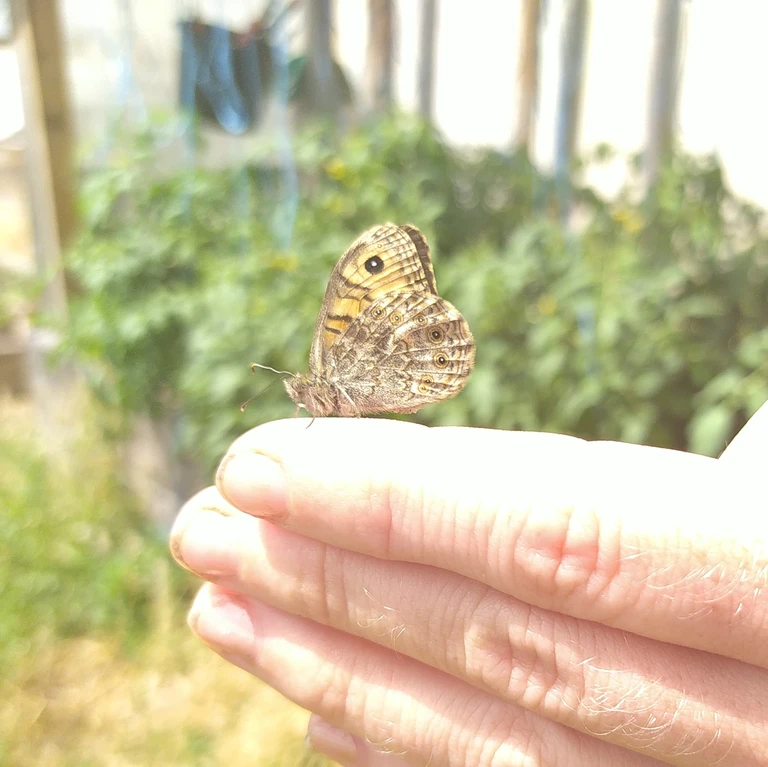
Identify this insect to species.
Lasiommata megera (also Pararge megera)
